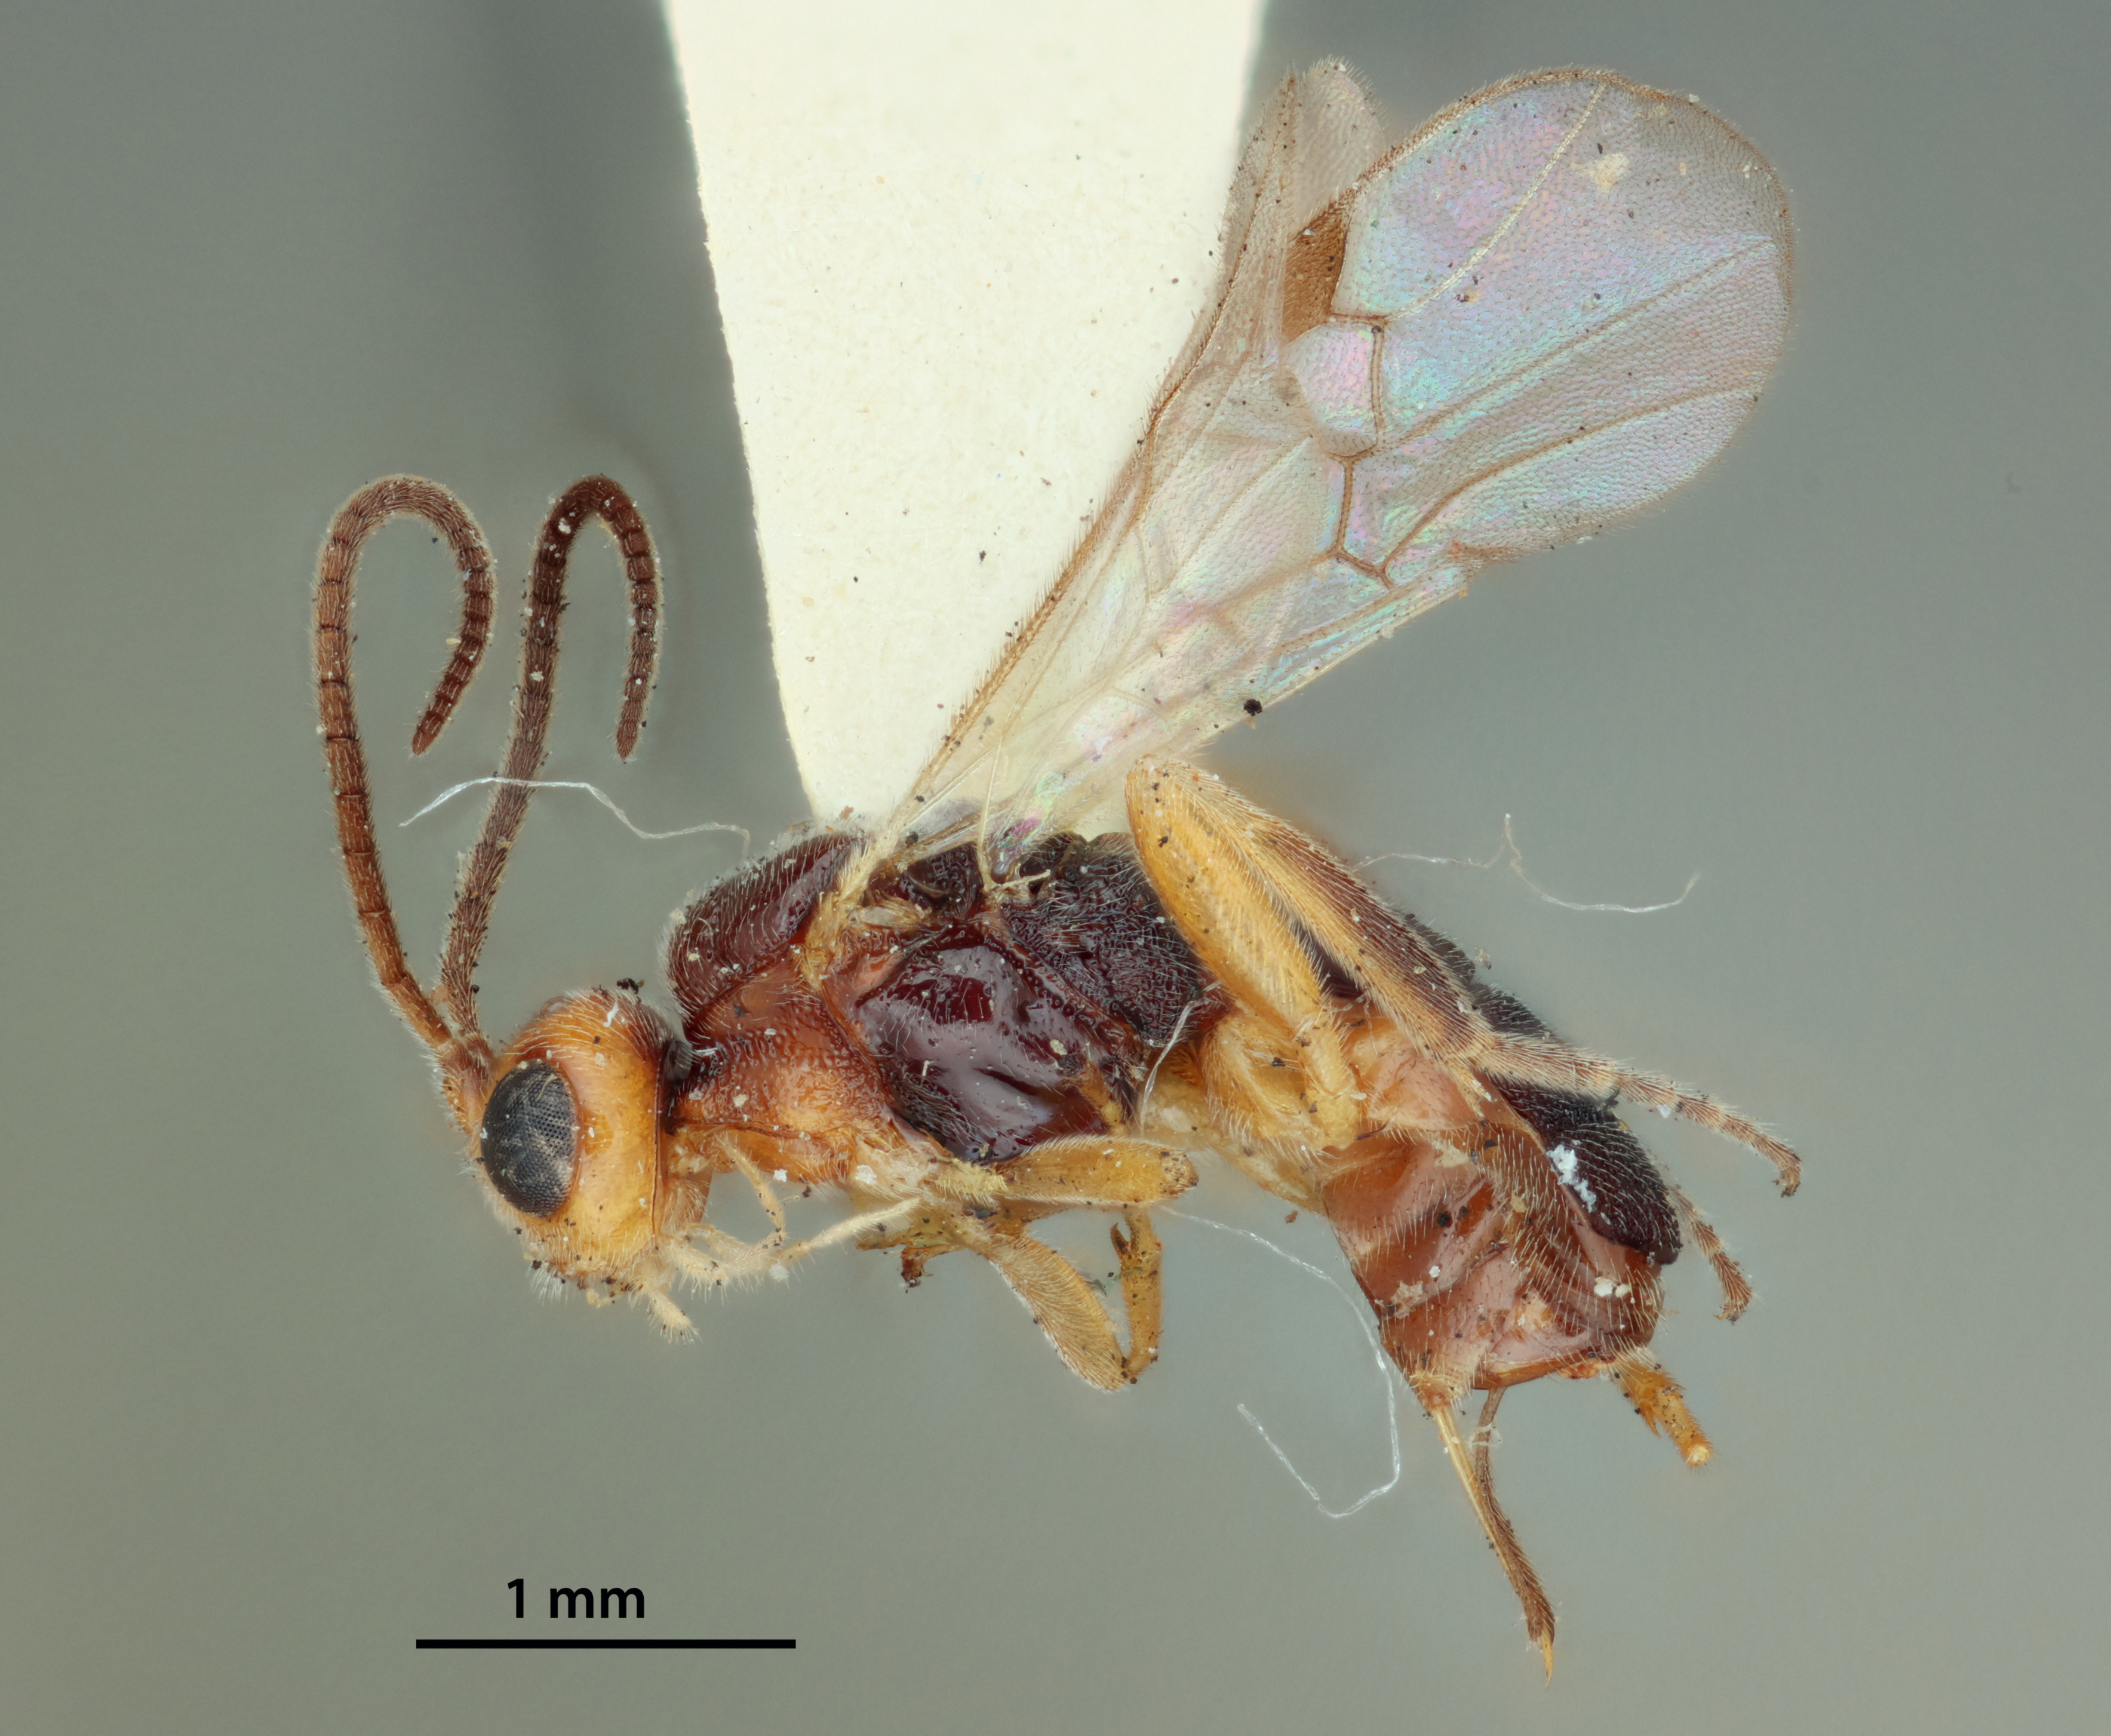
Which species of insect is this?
Aliolus patei
